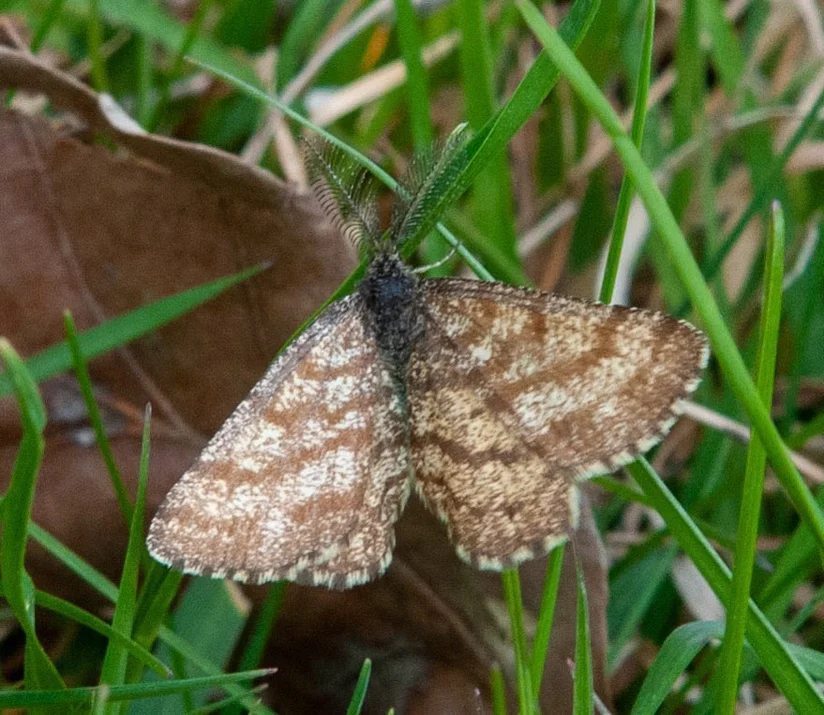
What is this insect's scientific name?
Ematurga atomaria
